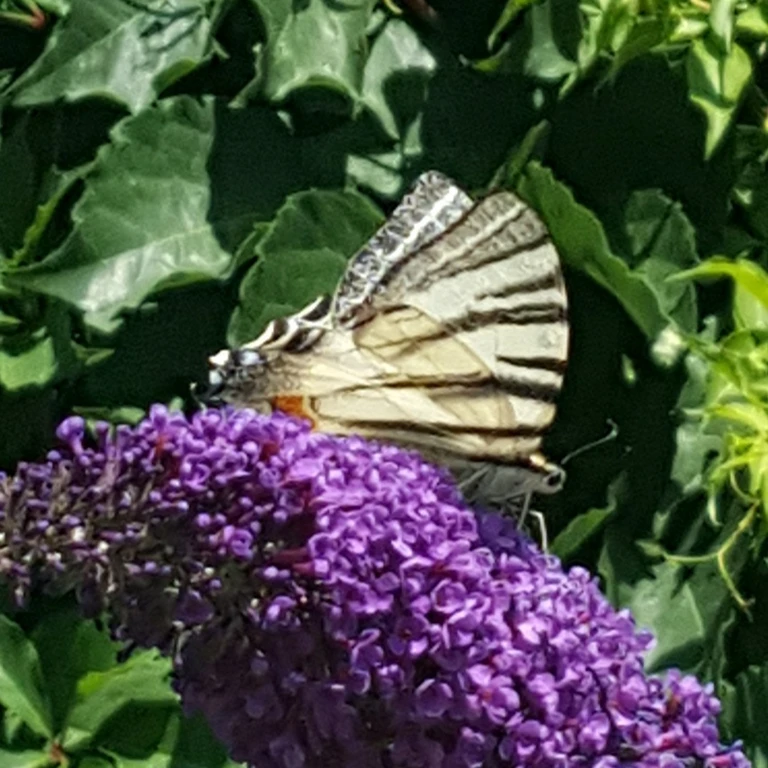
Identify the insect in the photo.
Iphiclides podalirius
